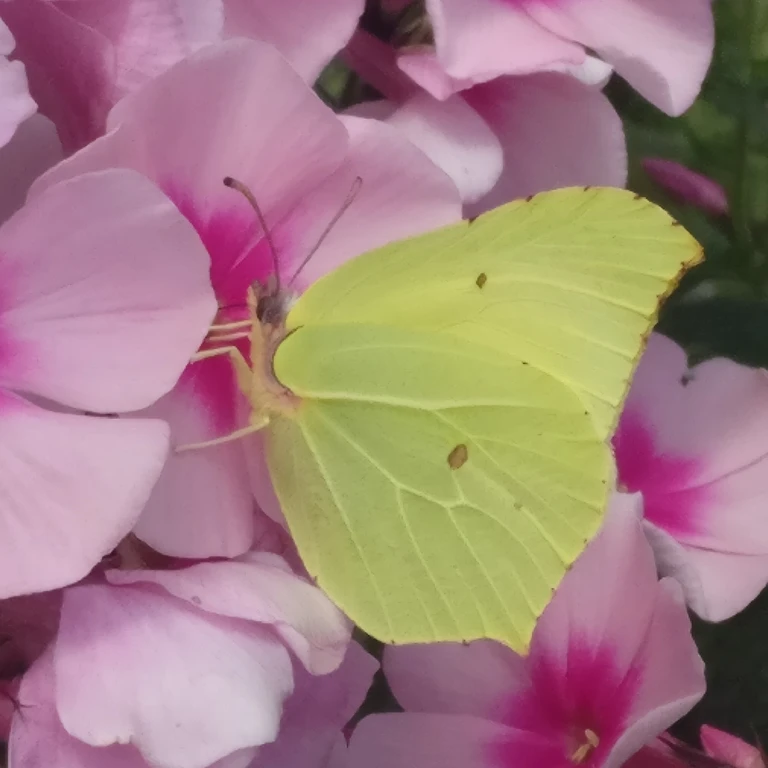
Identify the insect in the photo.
Gonepteryx rhamni
